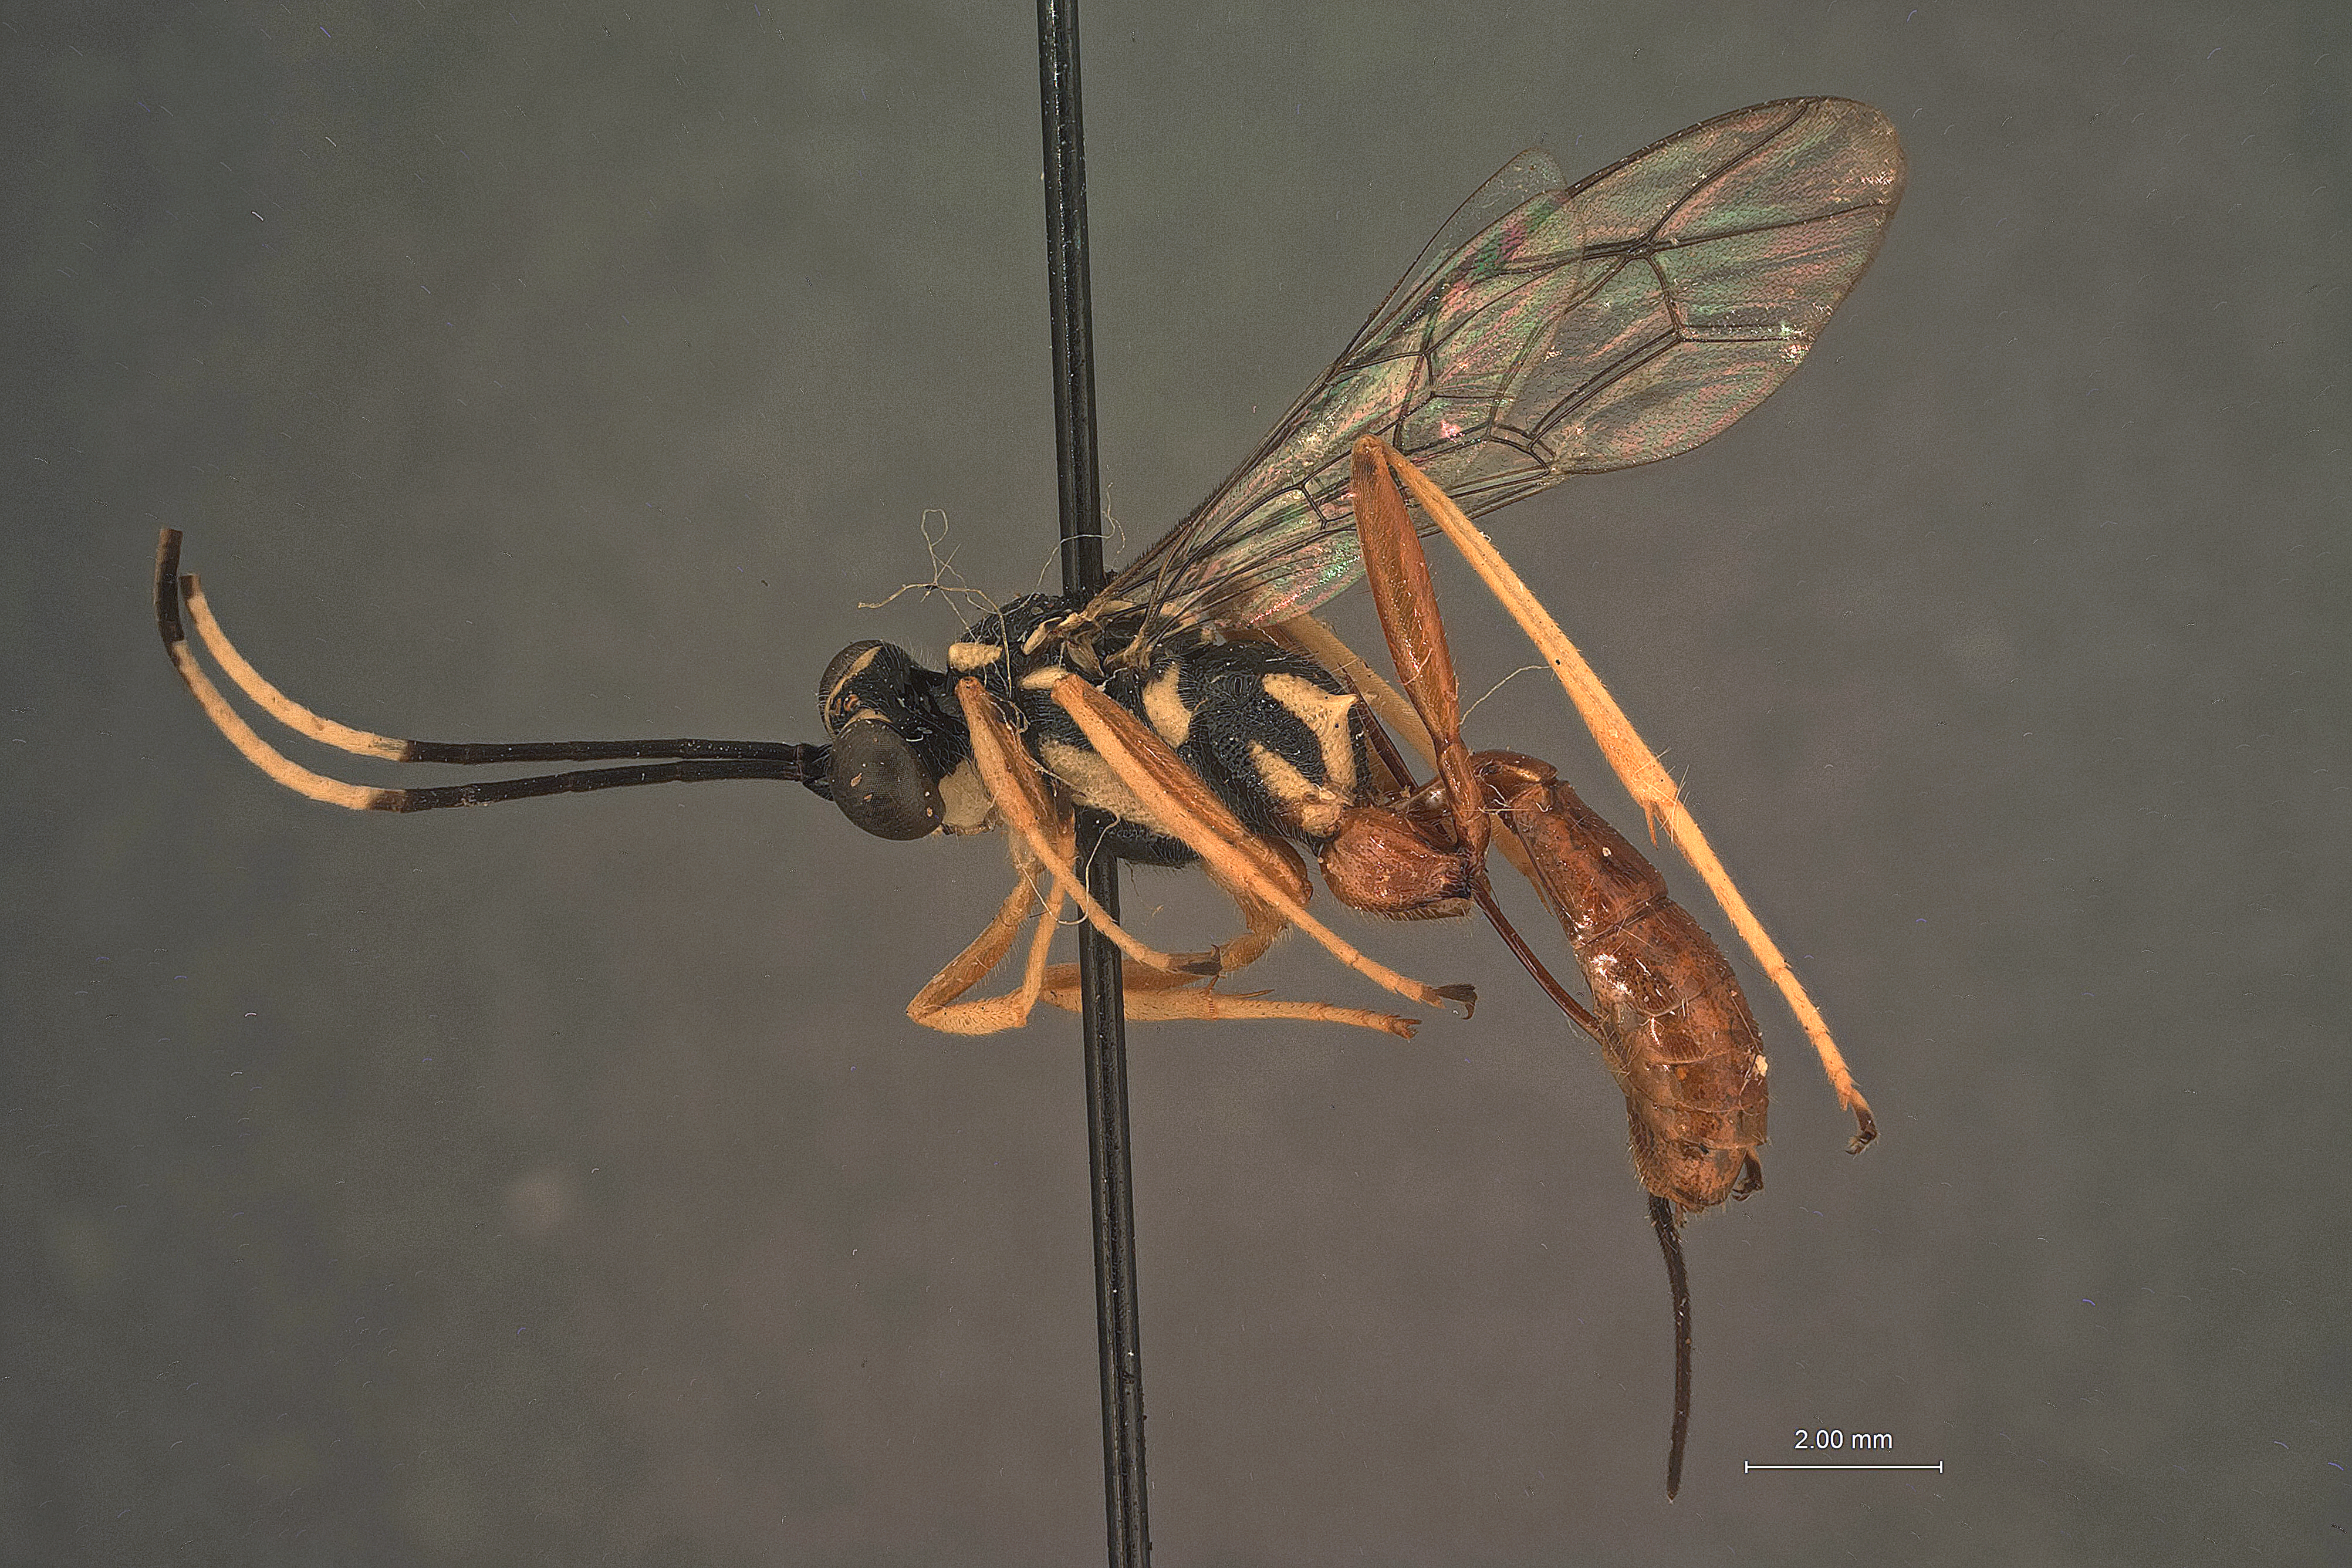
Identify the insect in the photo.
Cryptanura conica
